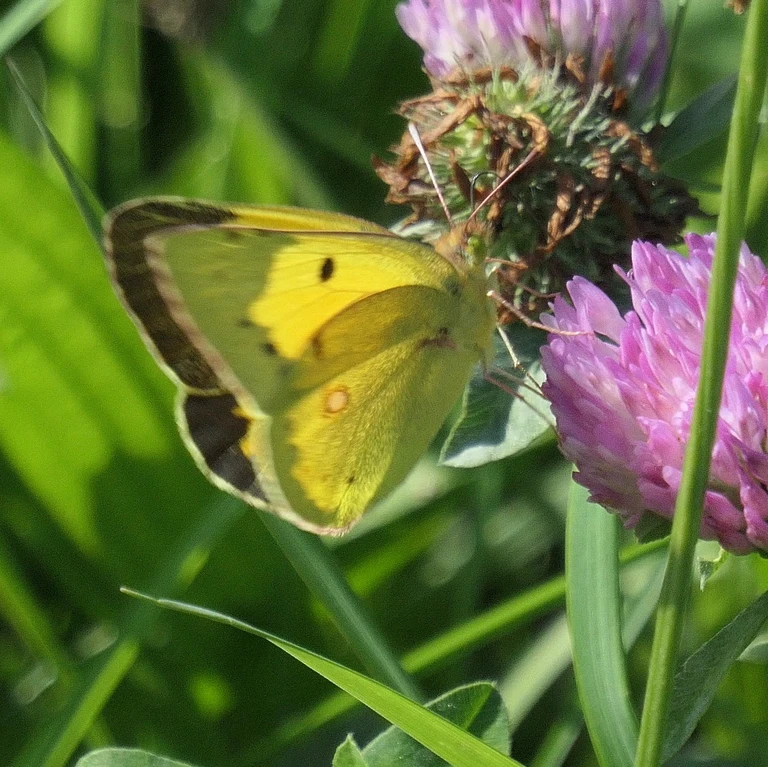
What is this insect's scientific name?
Colias croceus
